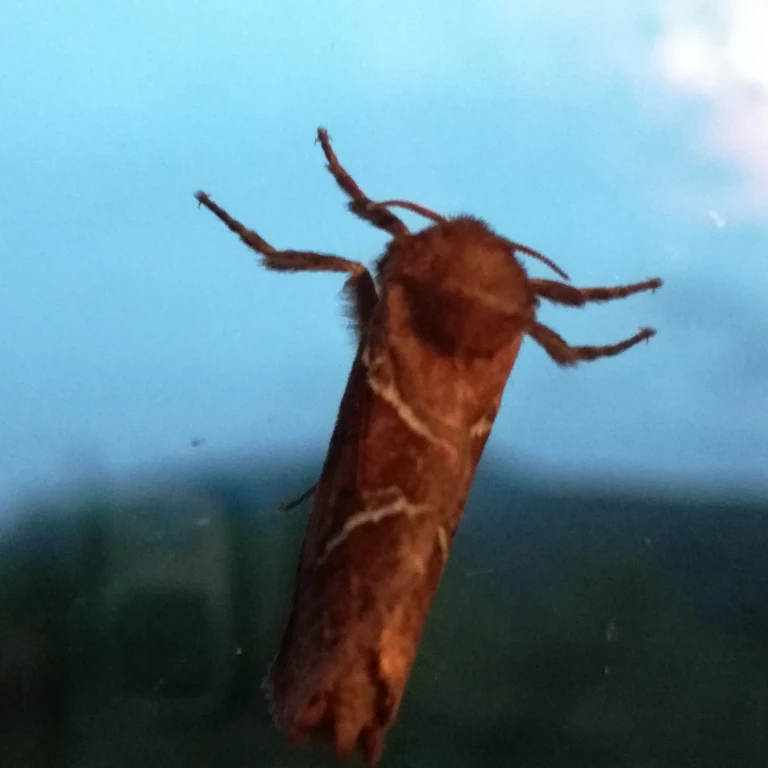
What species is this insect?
Triodia sylvina
